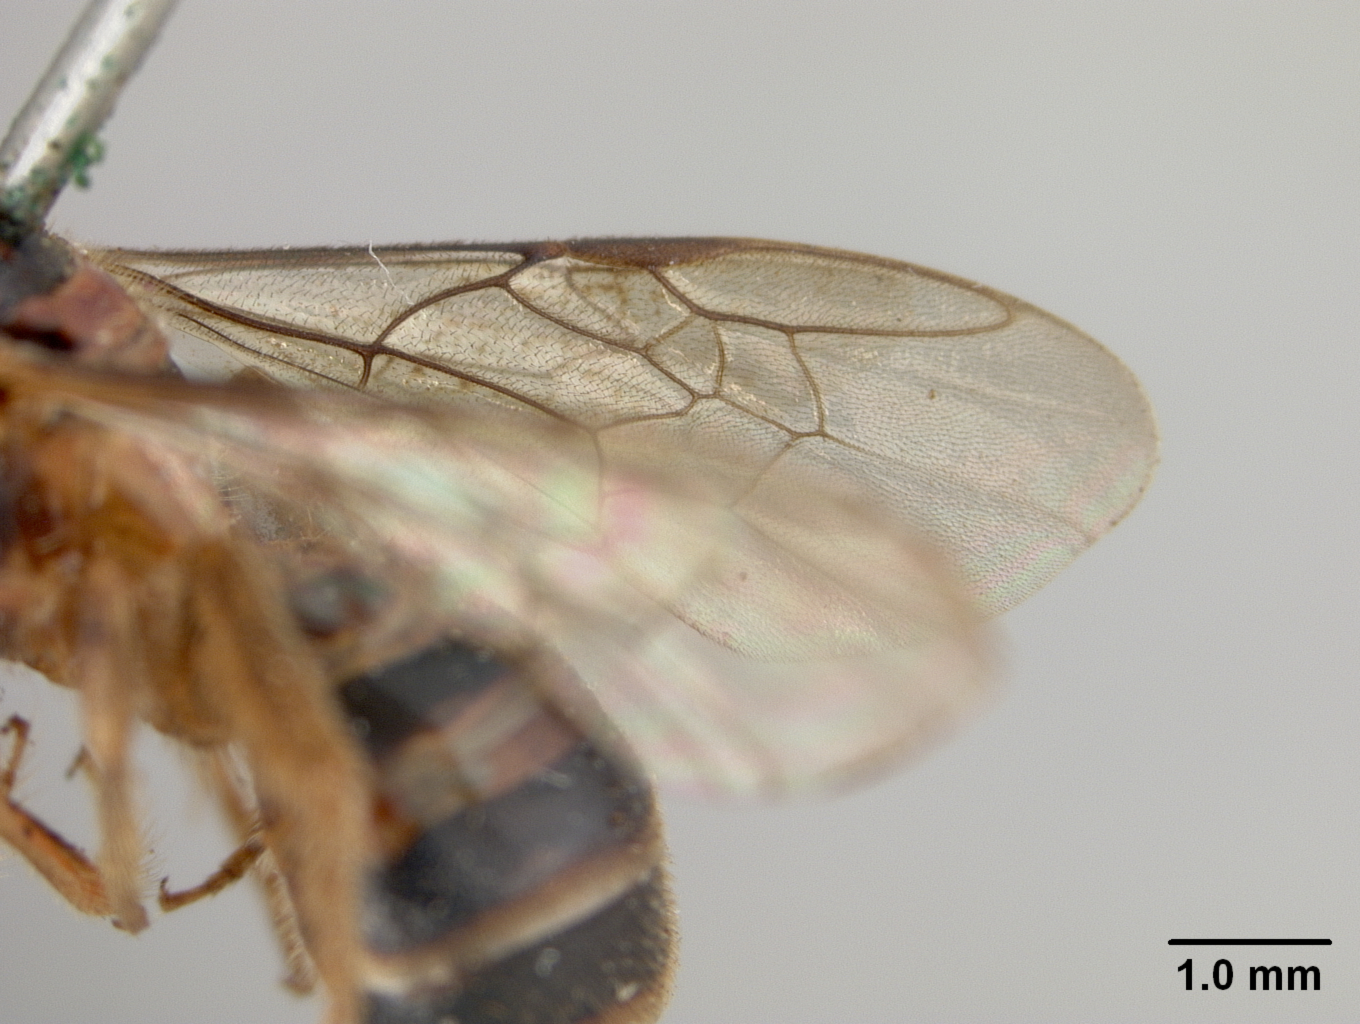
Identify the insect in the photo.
Ceratina flavolateralis
